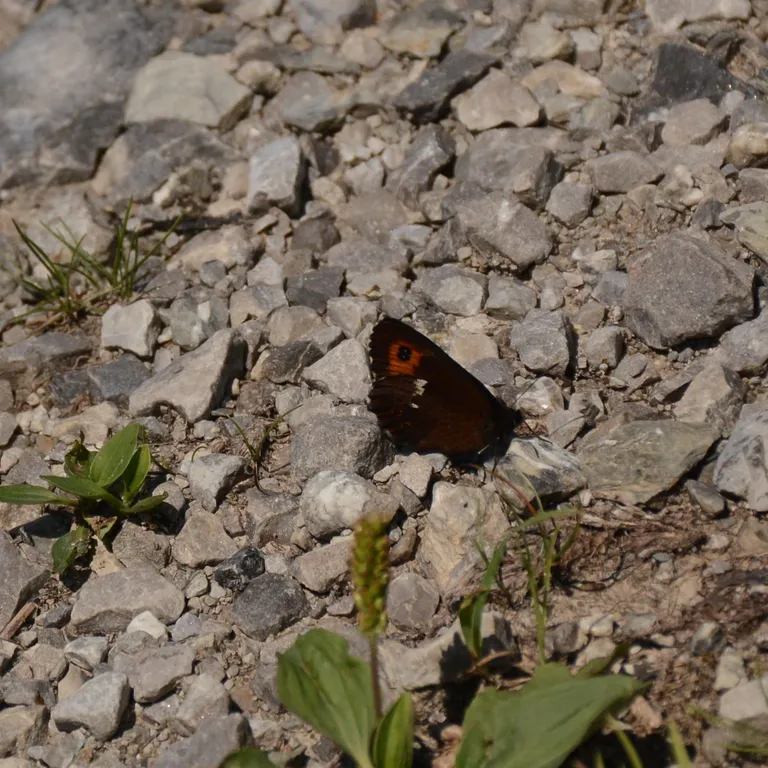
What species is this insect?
Erebia ligea
